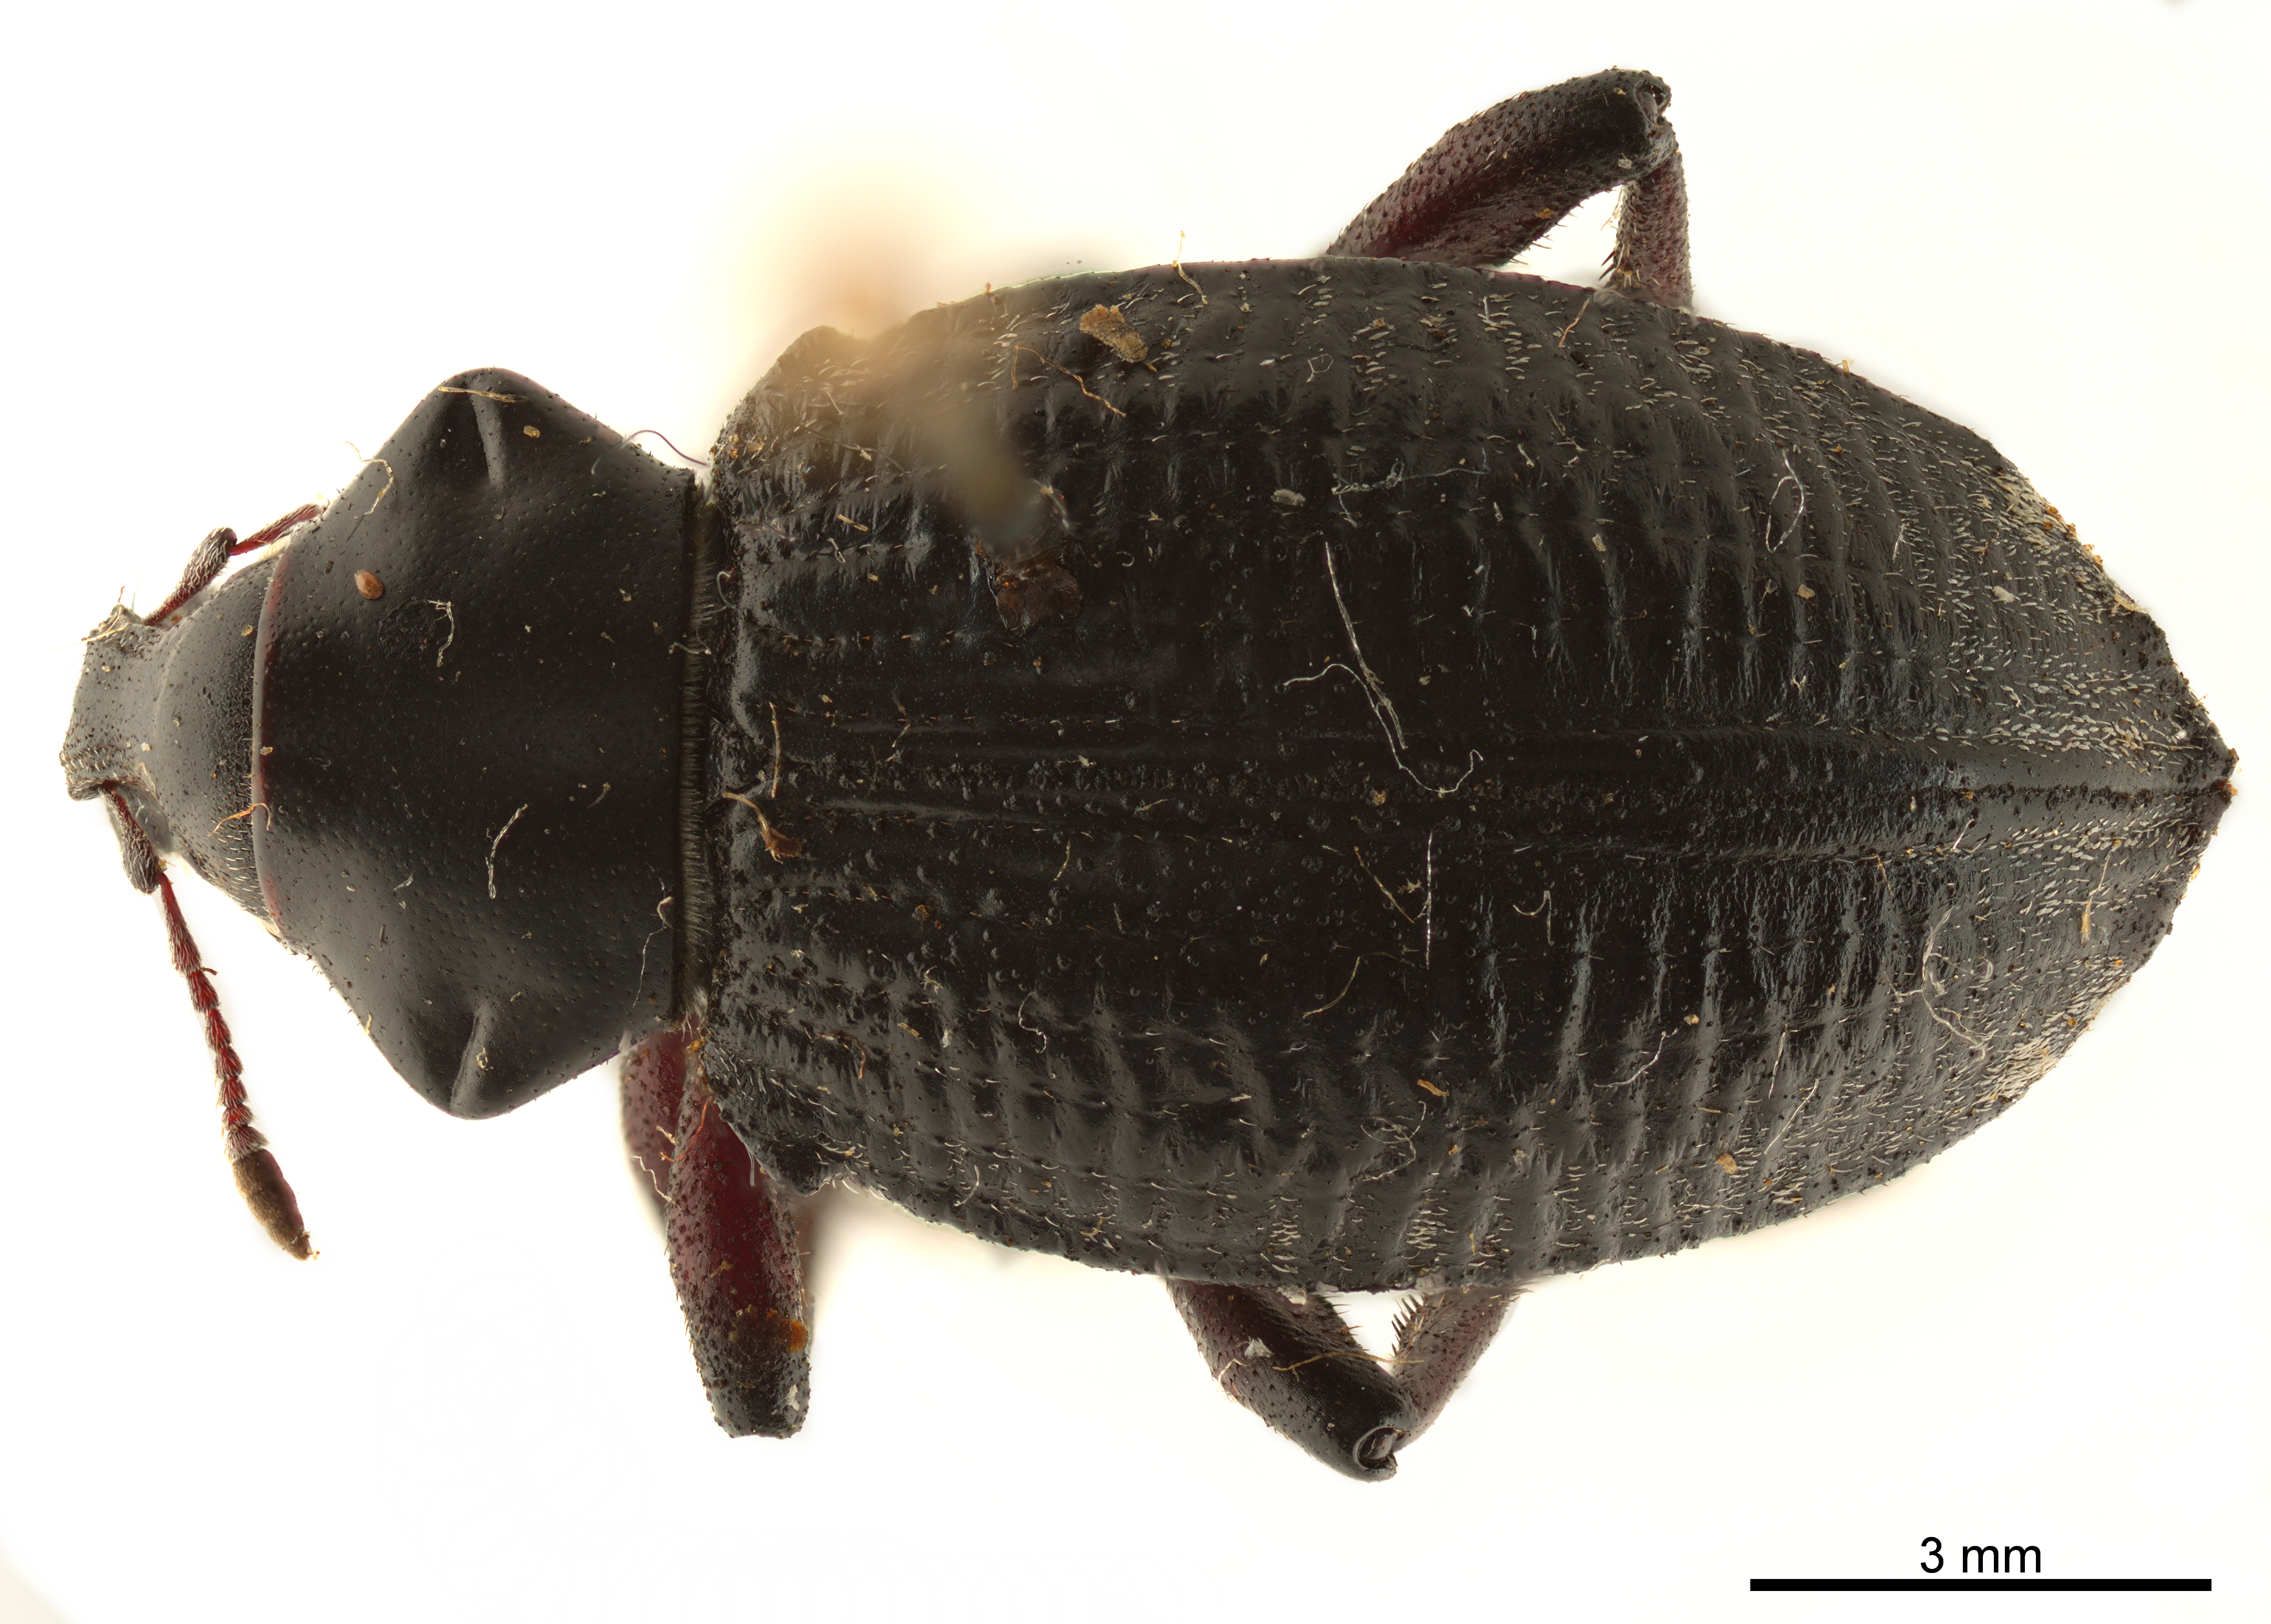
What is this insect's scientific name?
Cylydrorhinus angulatus
